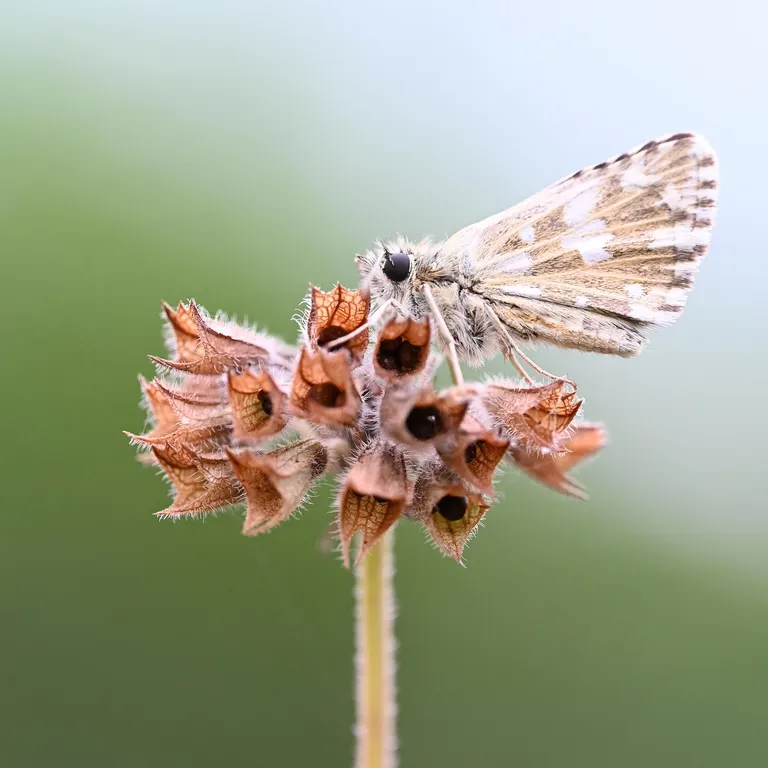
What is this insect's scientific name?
Pyrgus malvae
